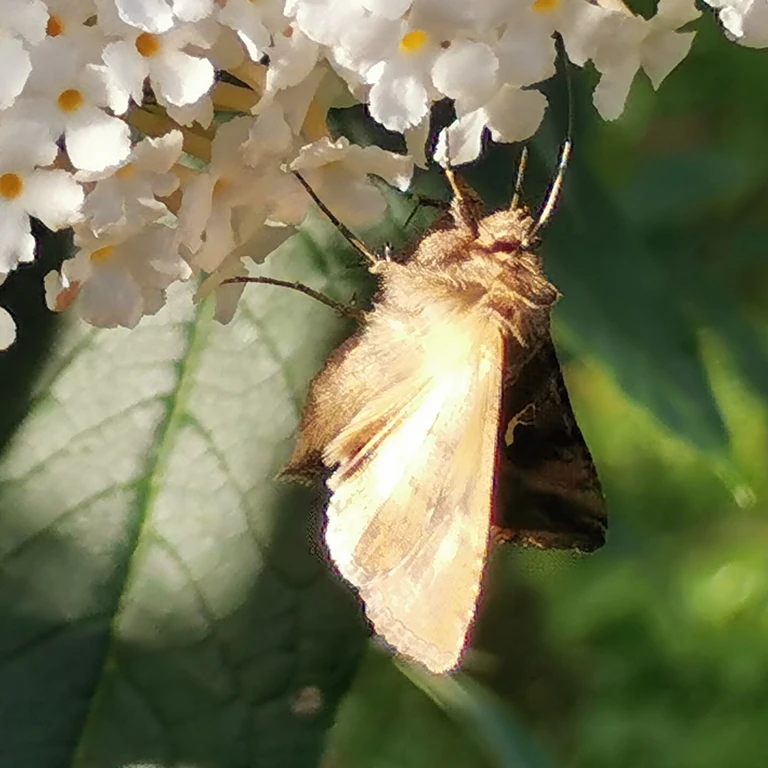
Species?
Autographa gamma
